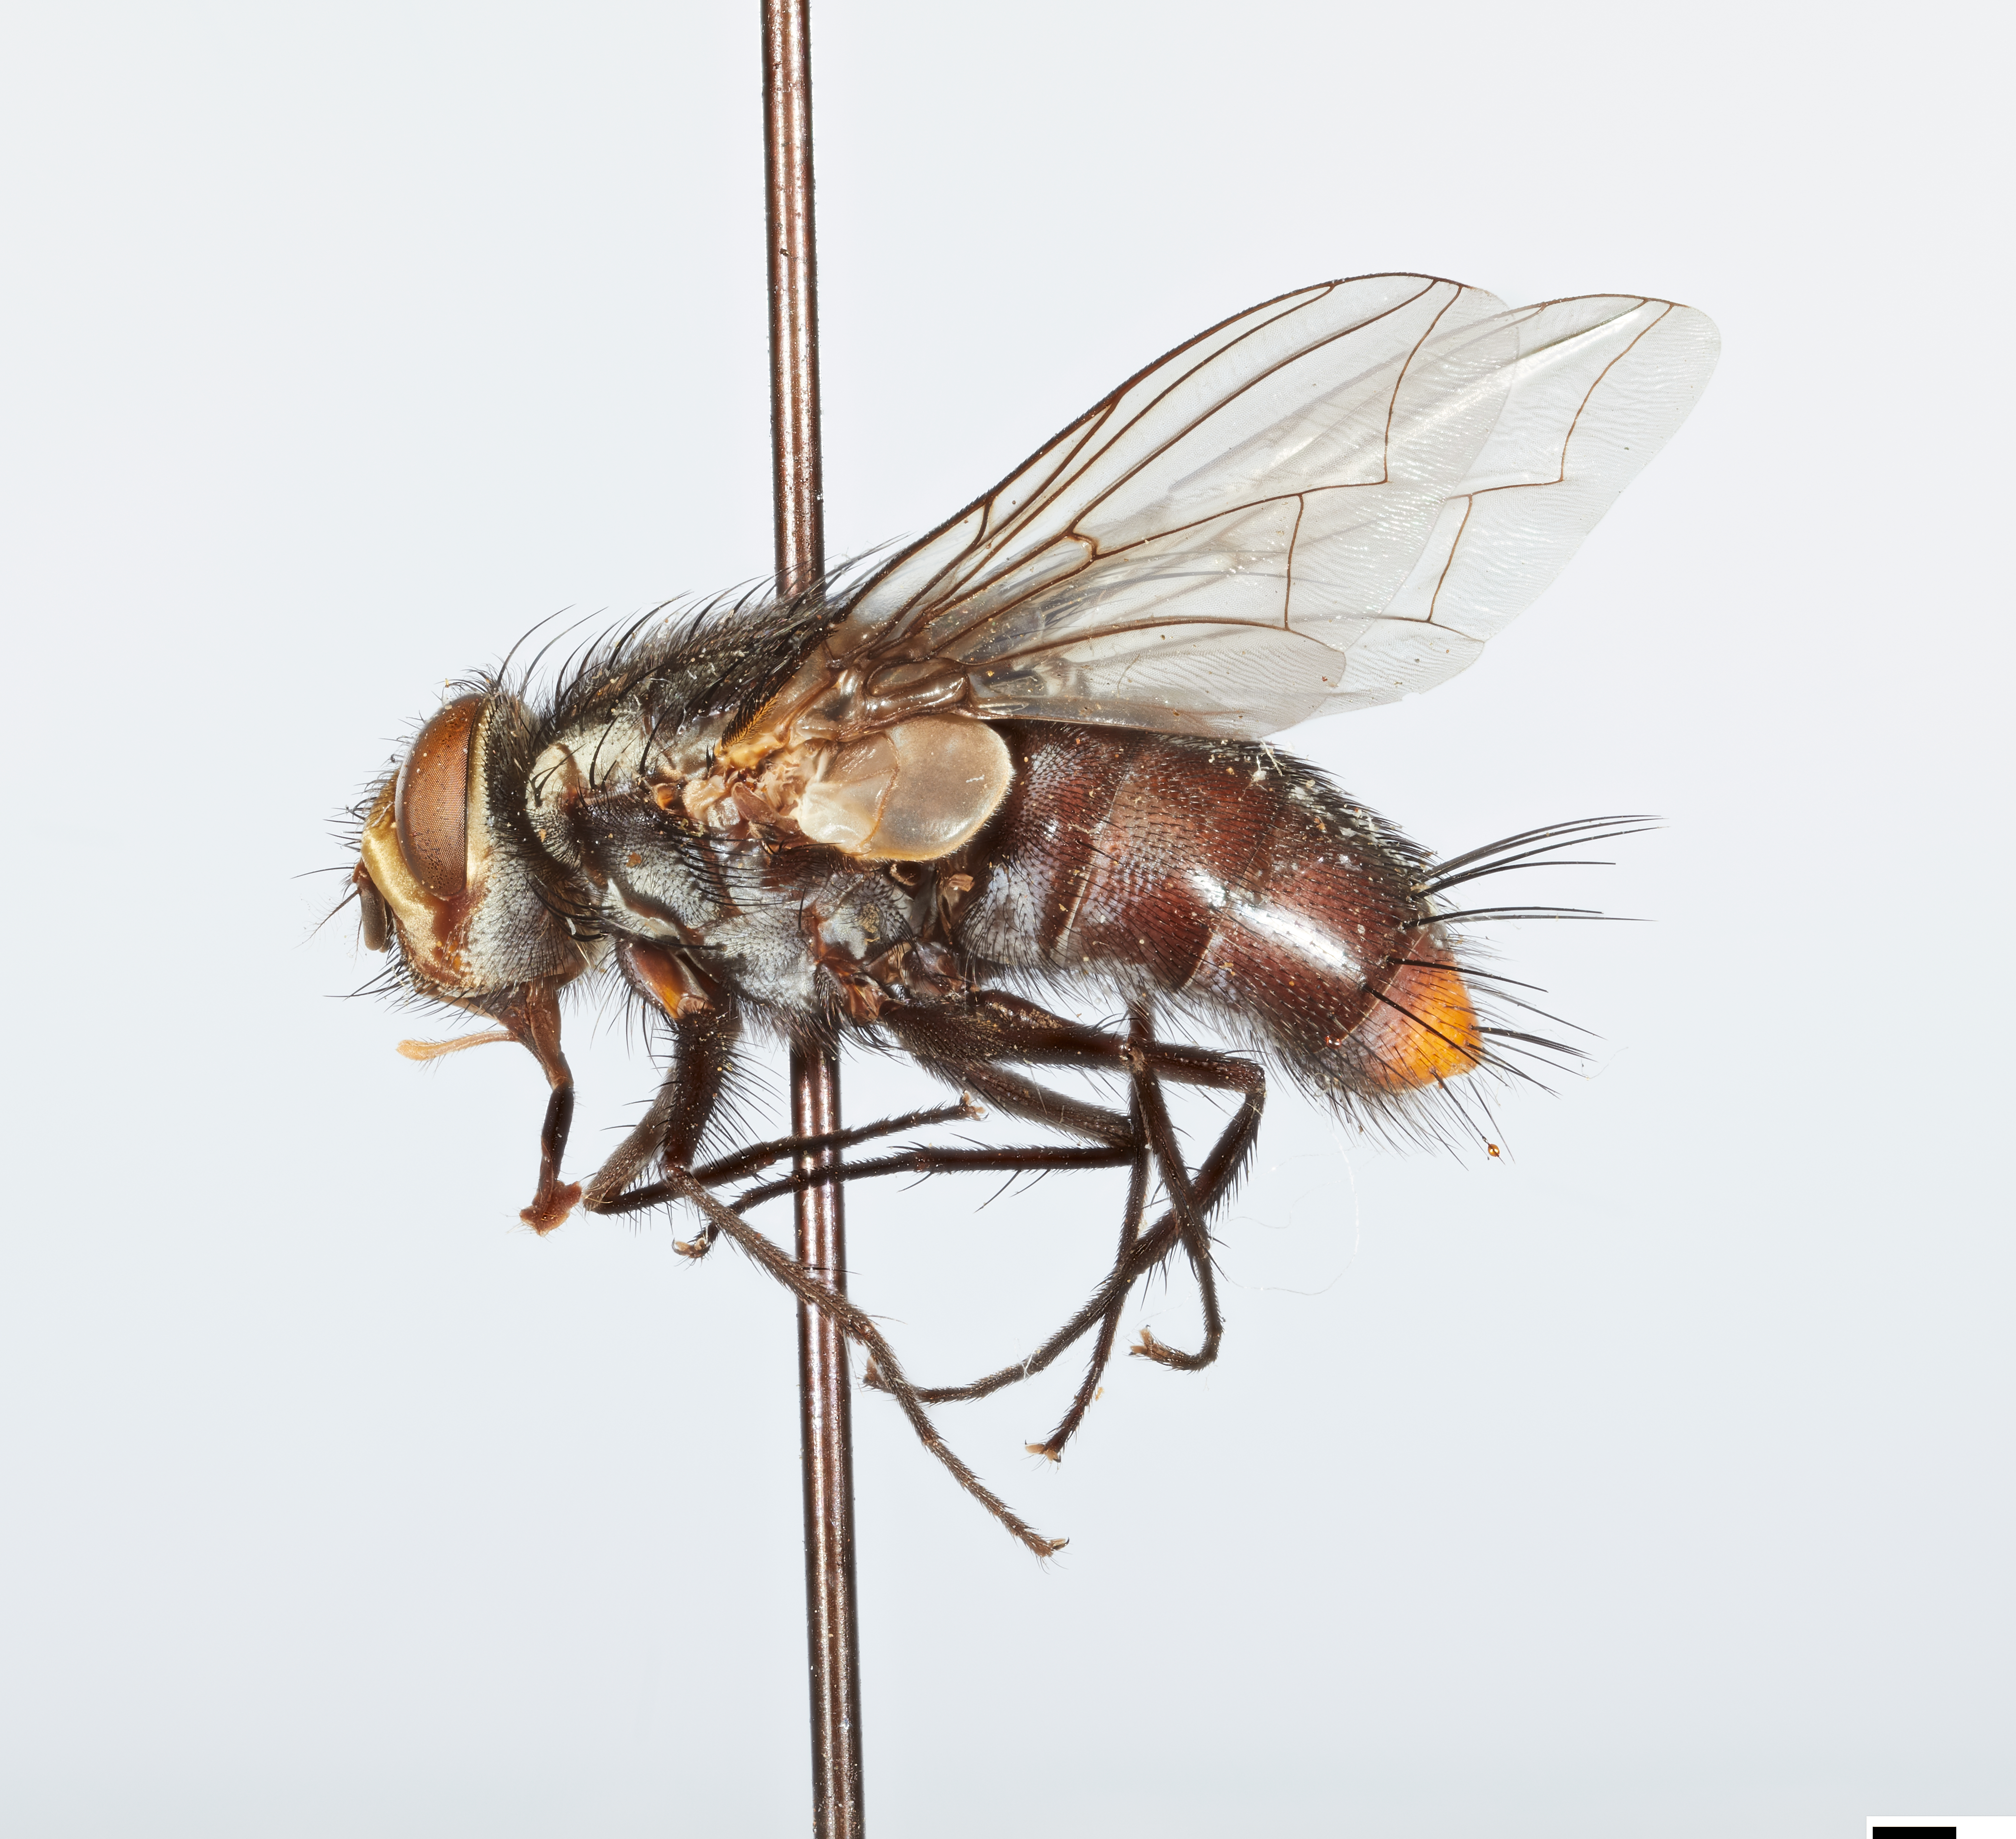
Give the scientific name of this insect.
Schistostephana aurifrons
